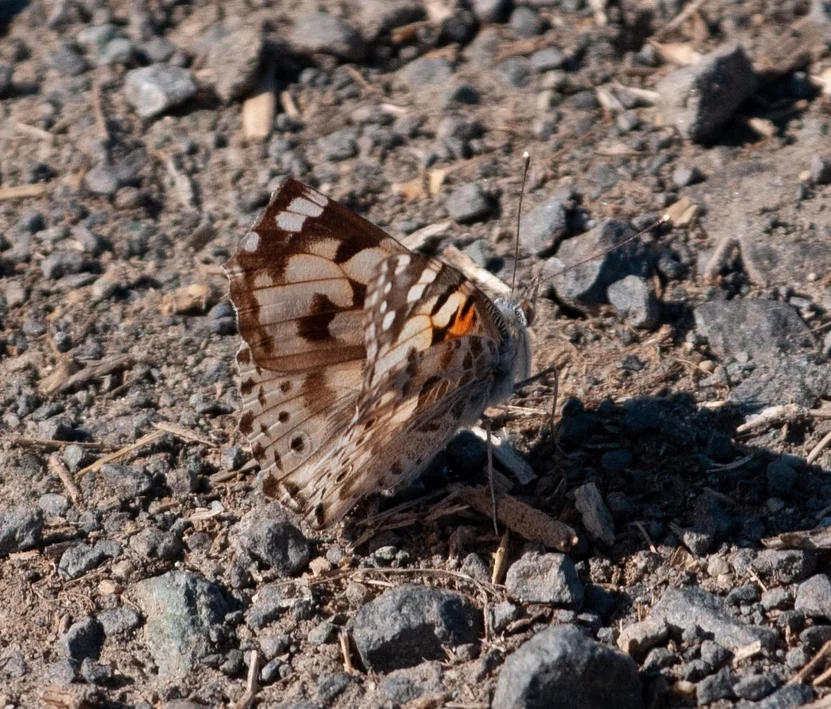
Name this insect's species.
Vanessa cardui
